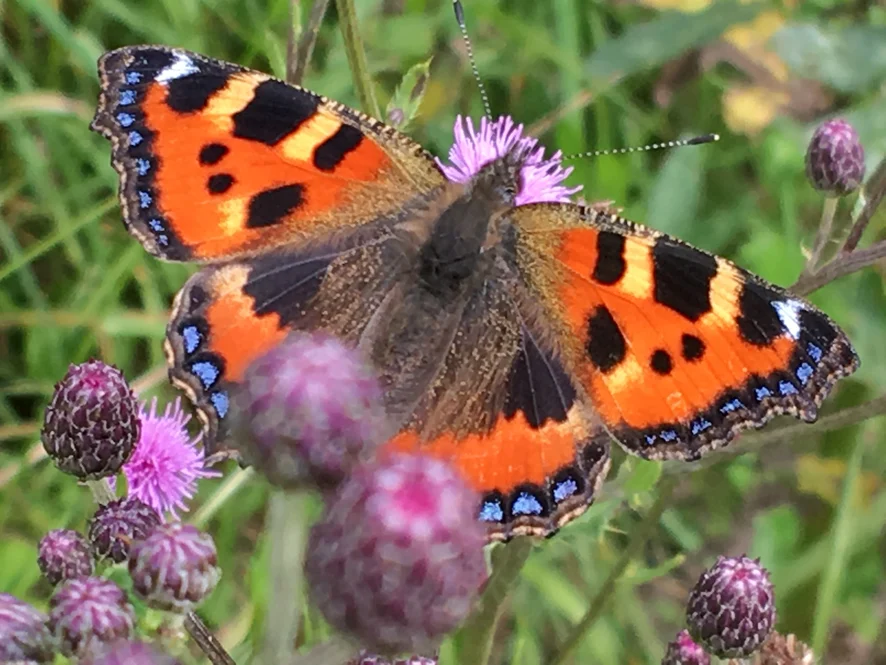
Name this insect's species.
Aglais urticae
